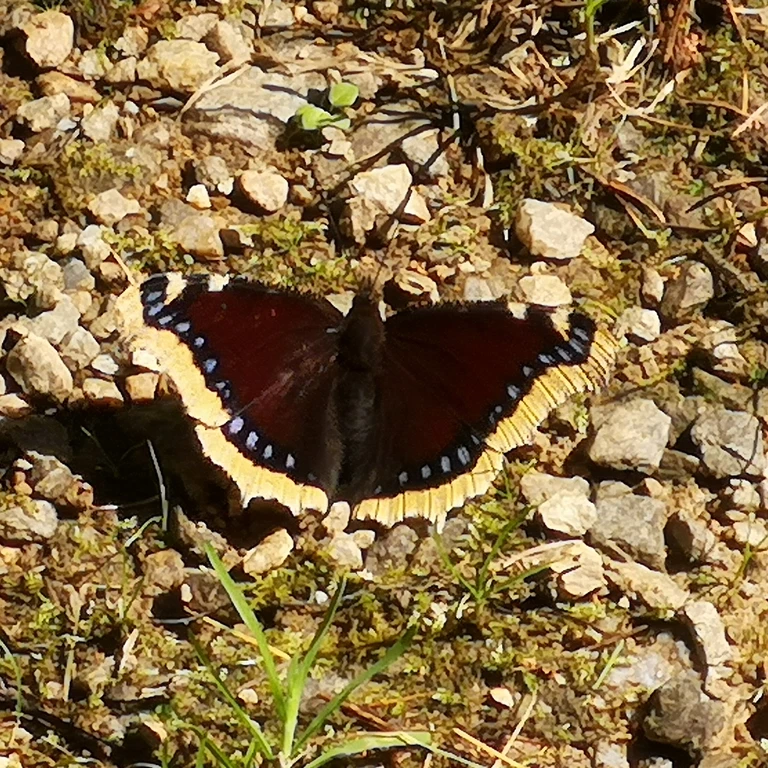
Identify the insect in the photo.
Nymphalis antiopa
